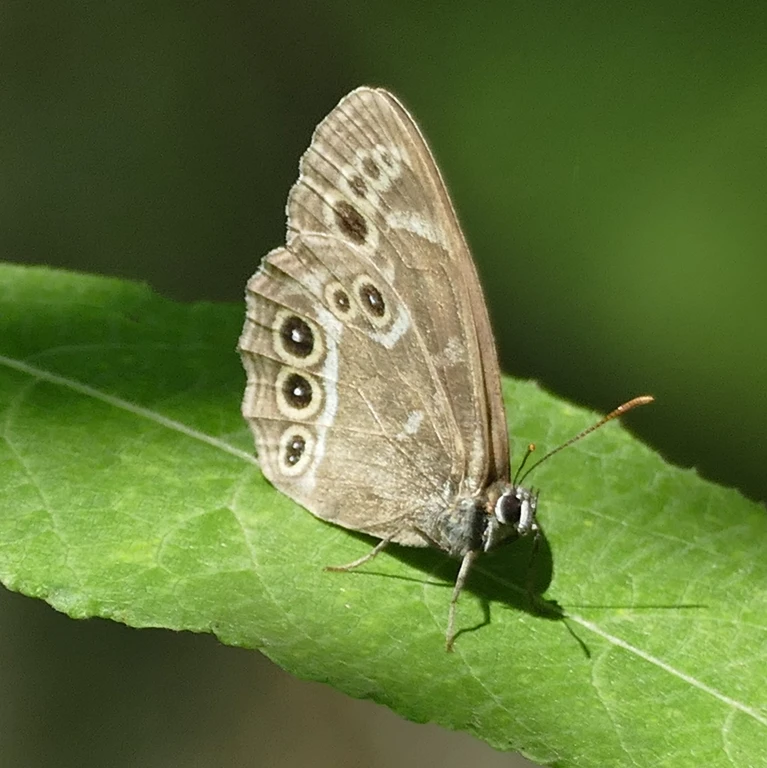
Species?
Lopinga achine (also Pararge achine)
